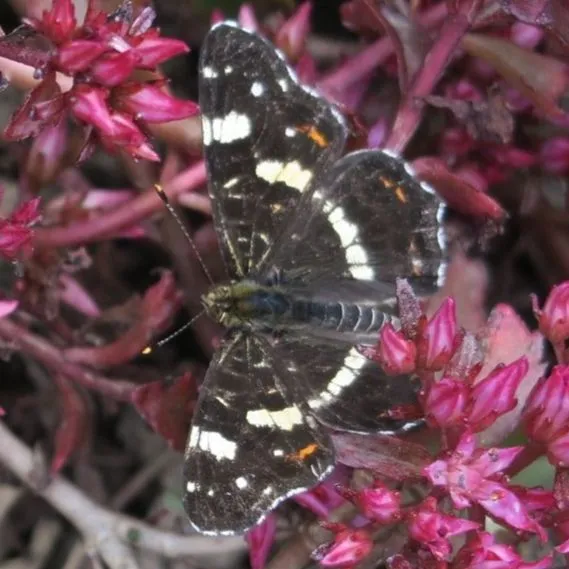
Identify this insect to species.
Araschnia levana
